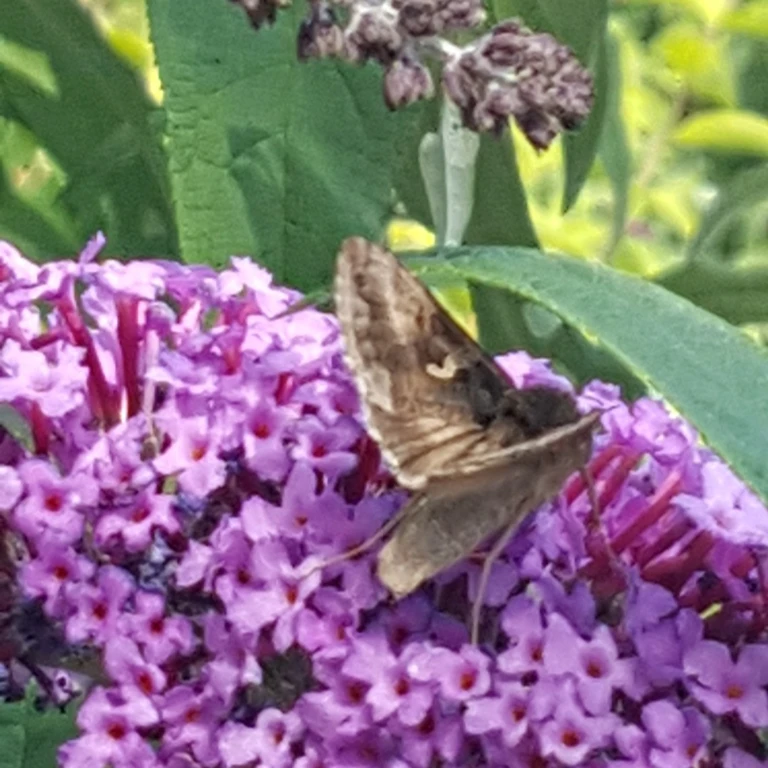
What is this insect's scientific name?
Autographa gamma
